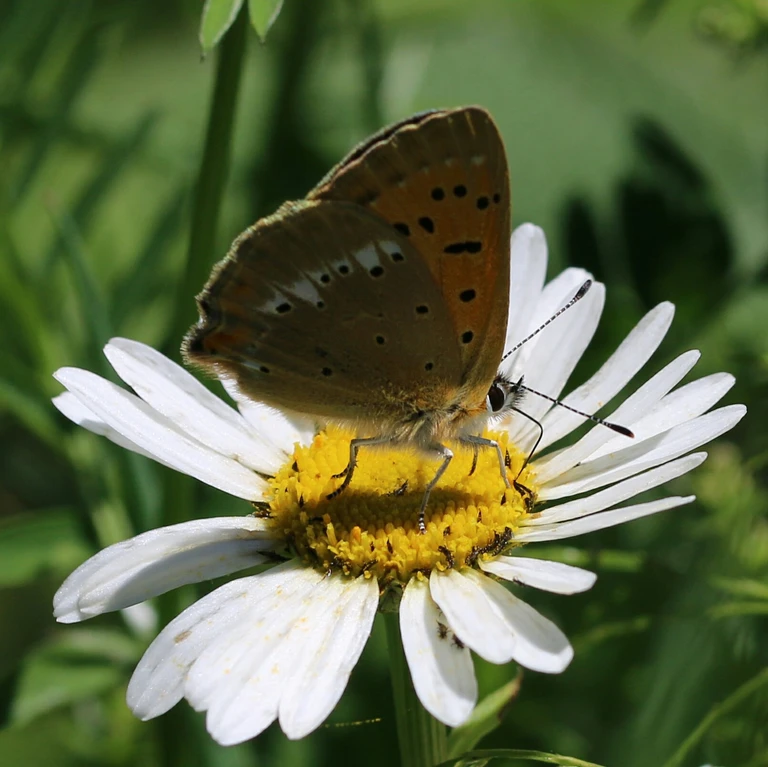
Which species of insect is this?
Lycaena virgaureae
